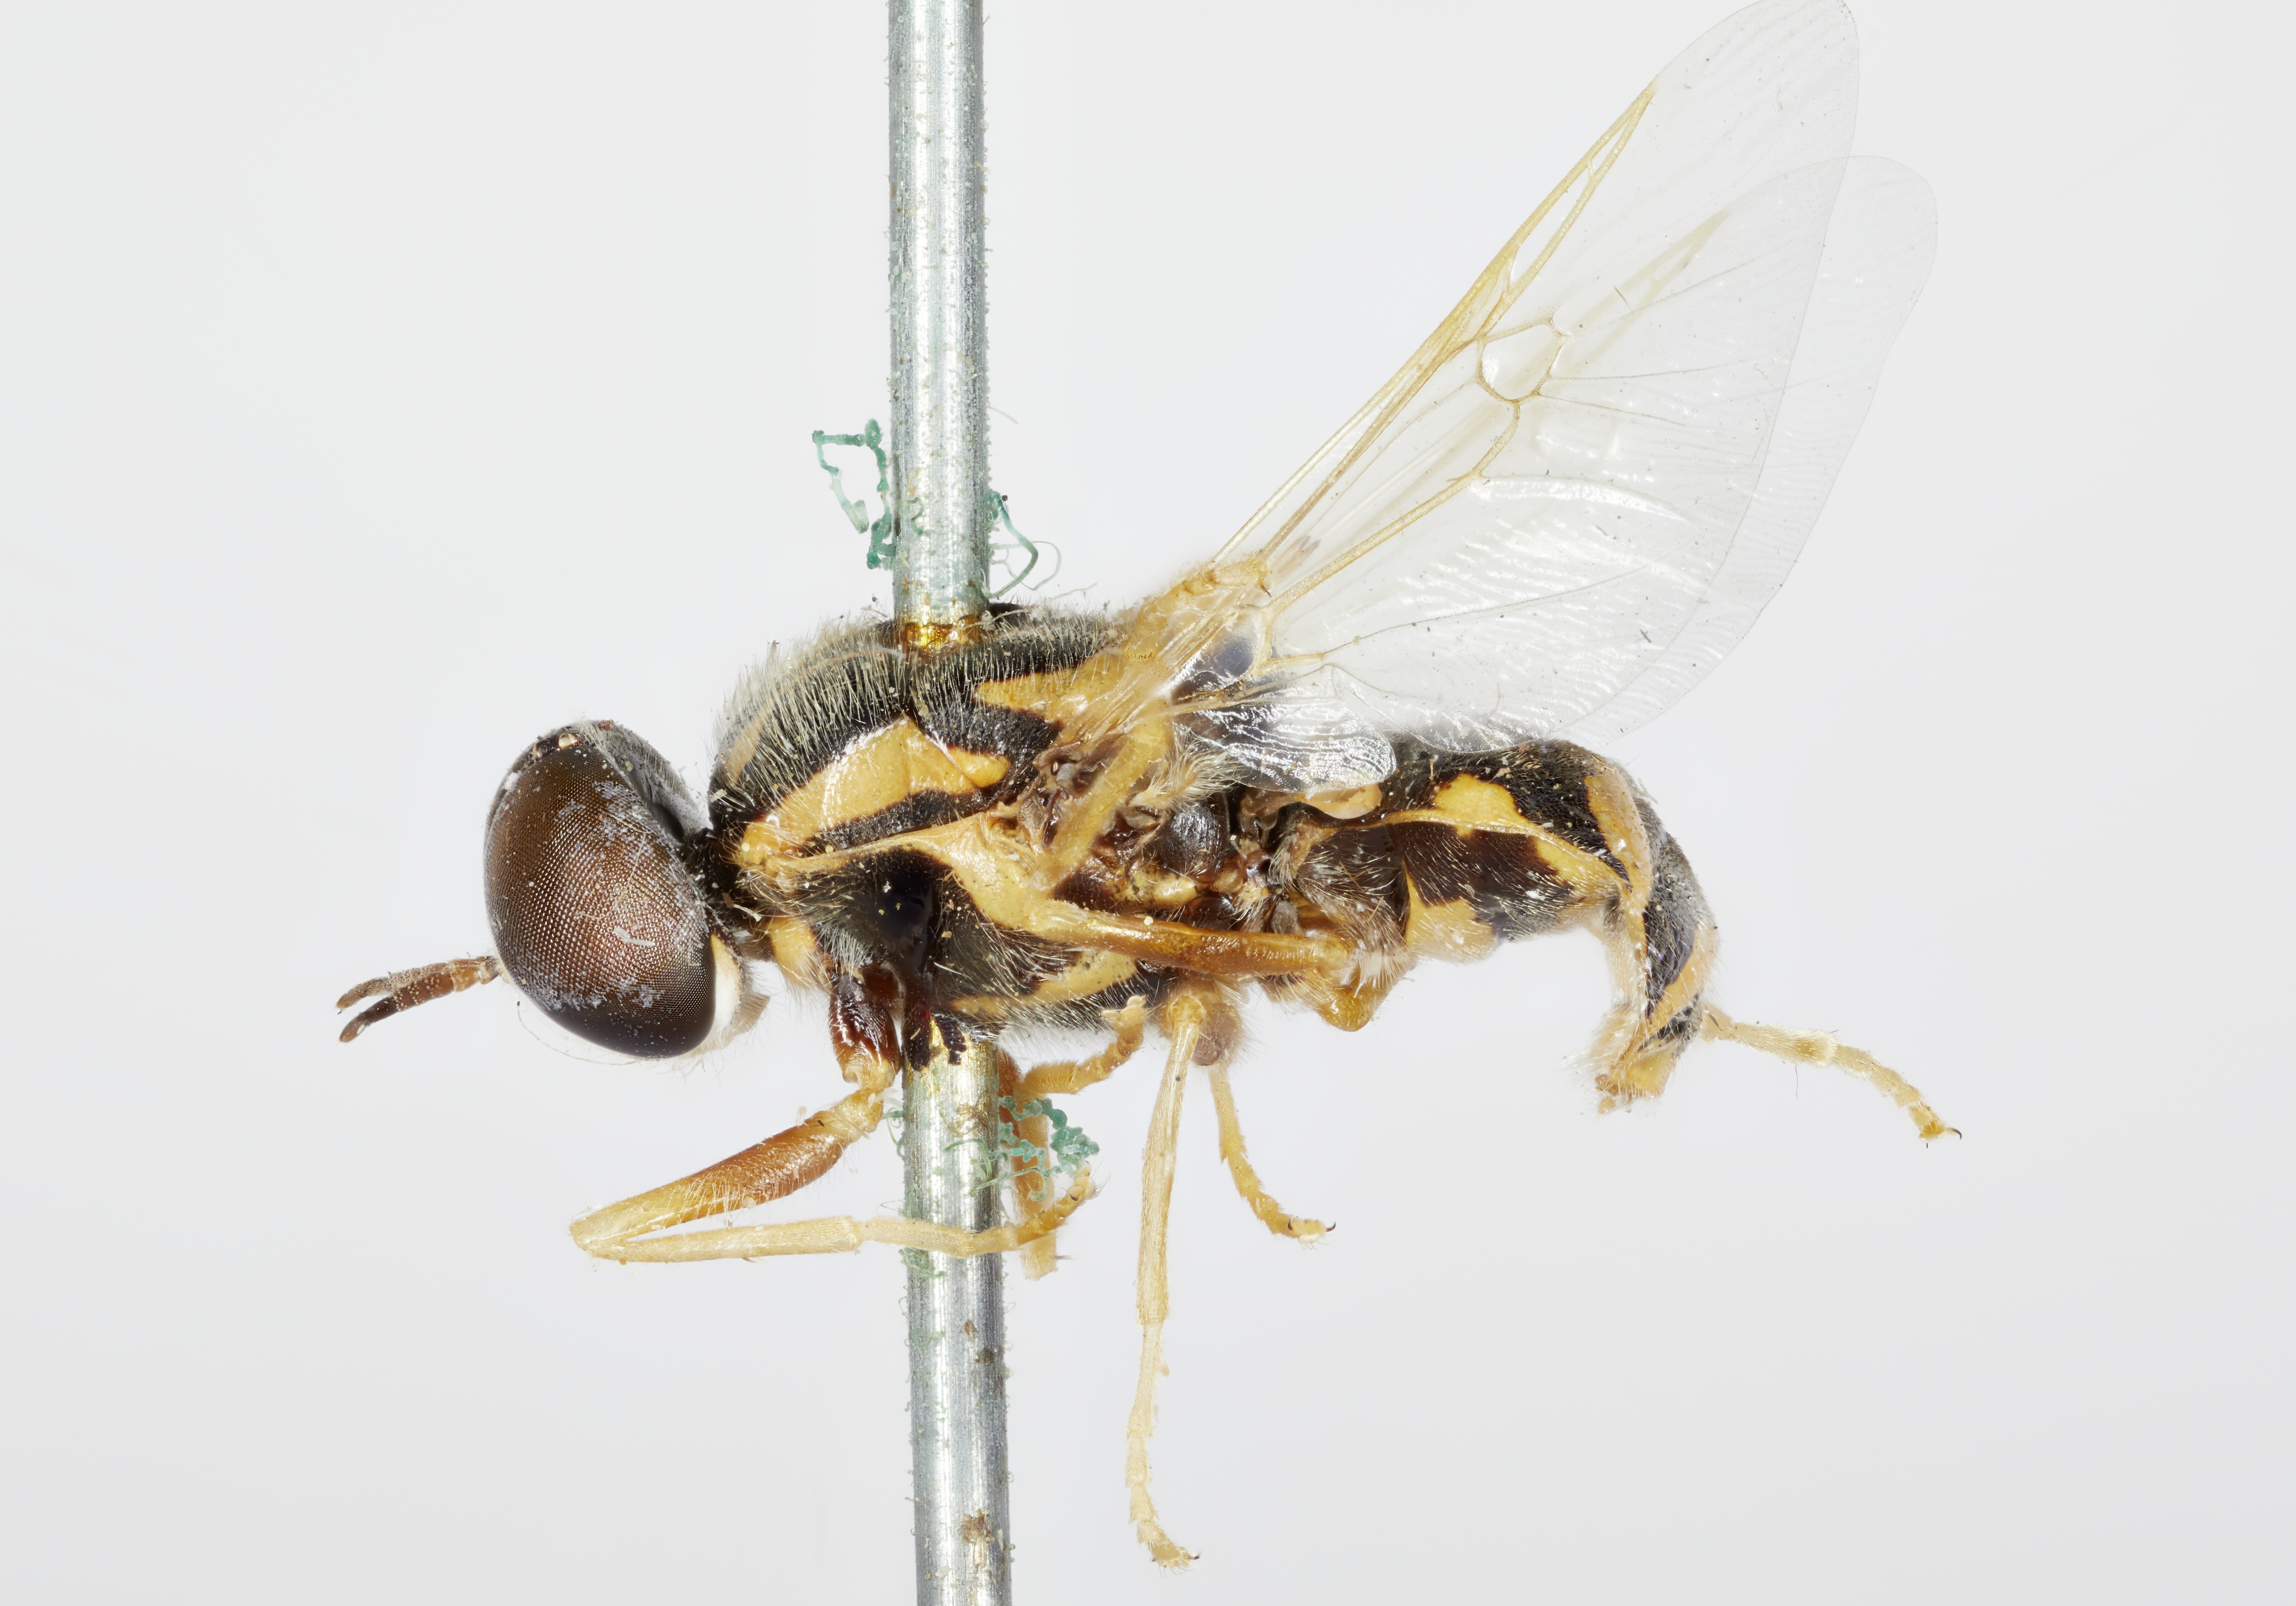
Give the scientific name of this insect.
Euparyphus amplus
